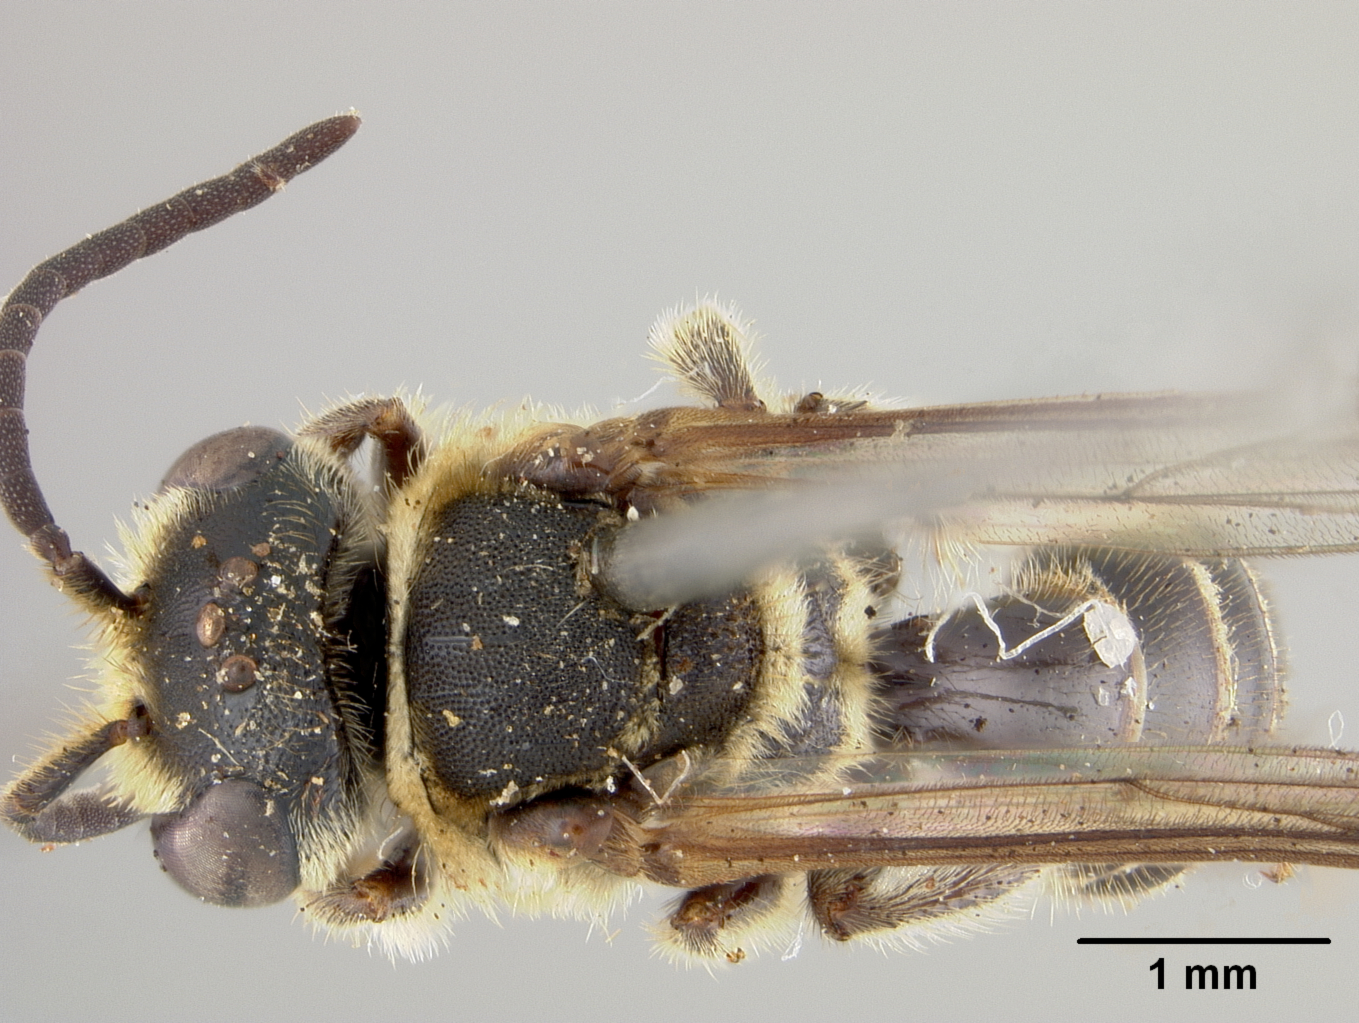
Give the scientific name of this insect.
Nomia lautula
